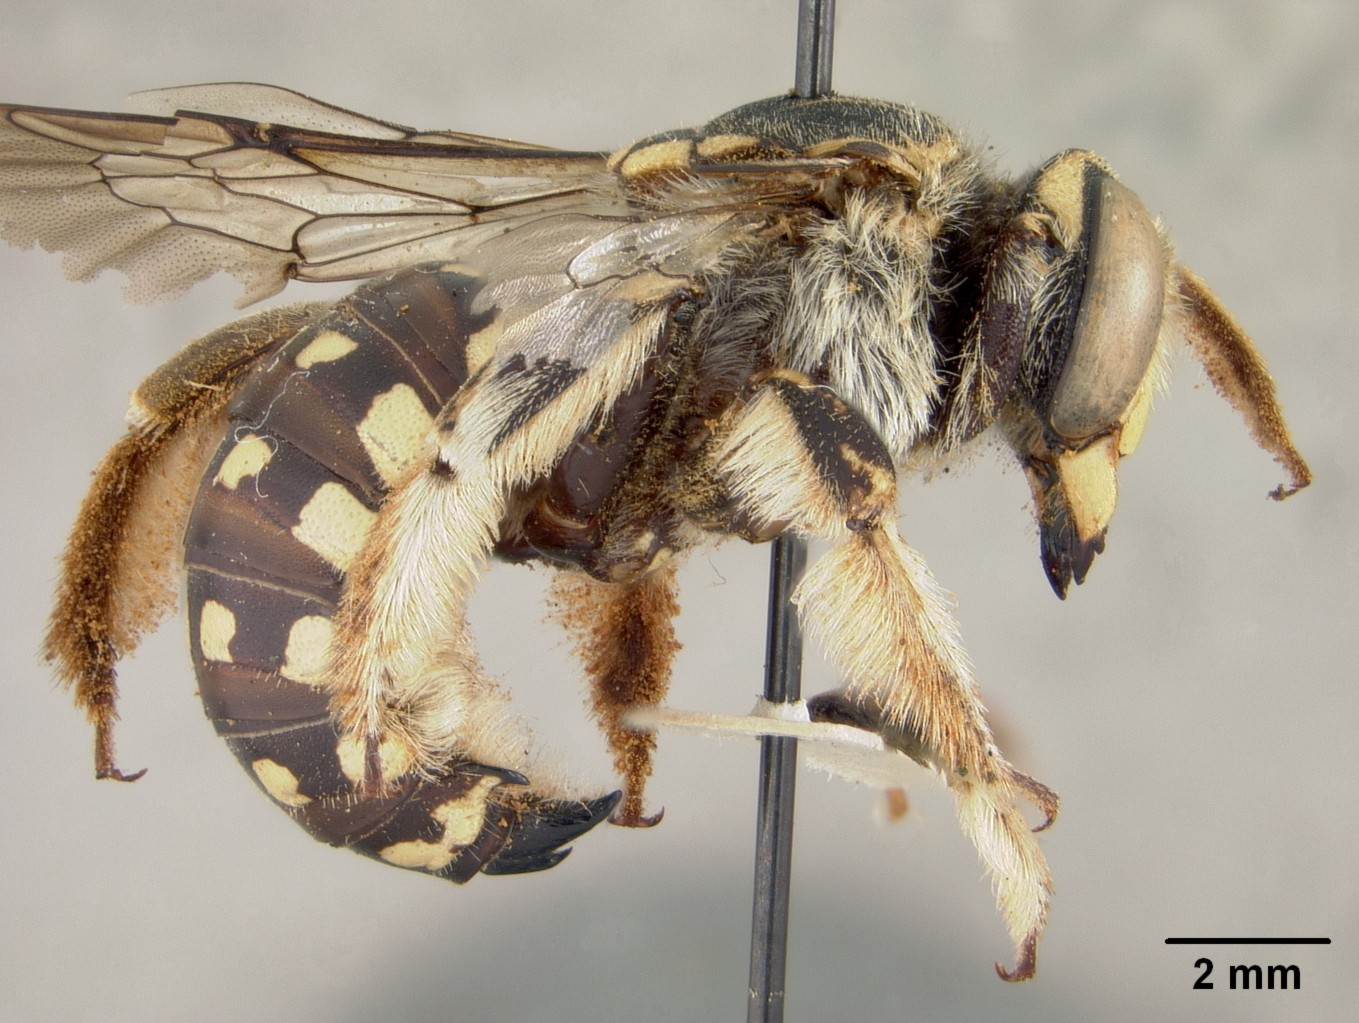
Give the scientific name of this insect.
Anthidium nursei
